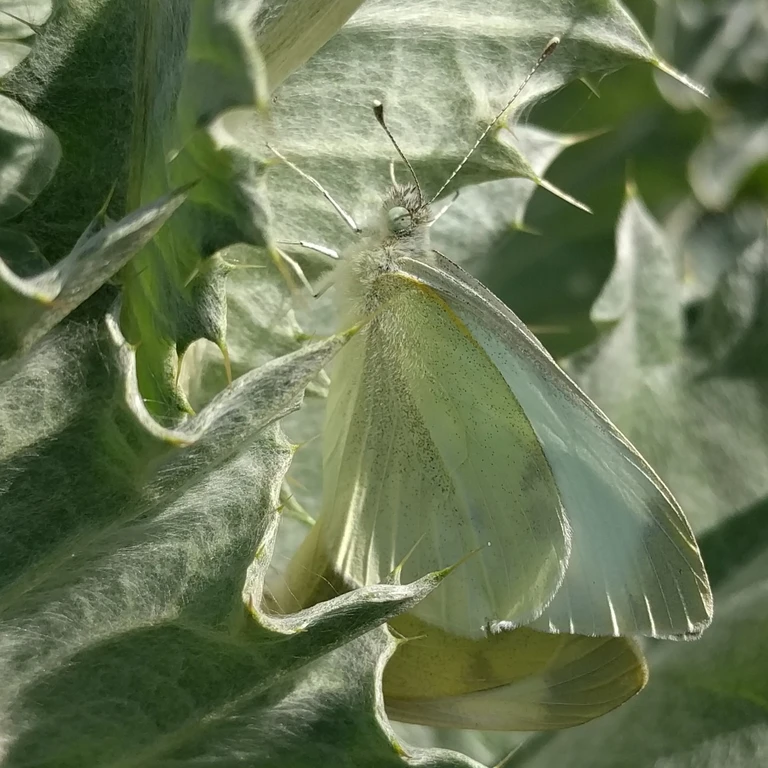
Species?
Pieris rapae
